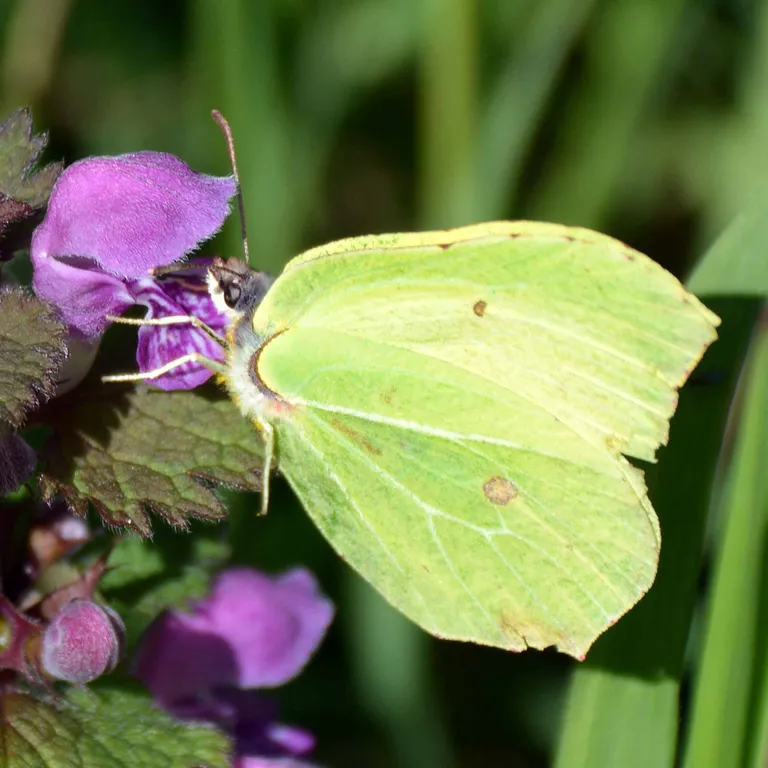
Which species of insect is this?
Gonepteryx rhamni
